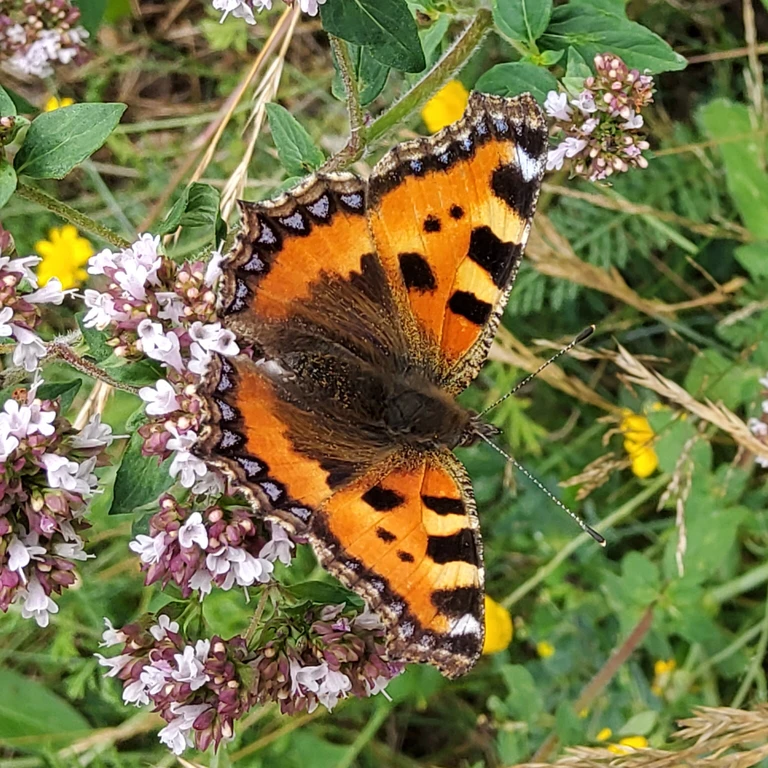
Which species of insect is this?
Aglais urticae
